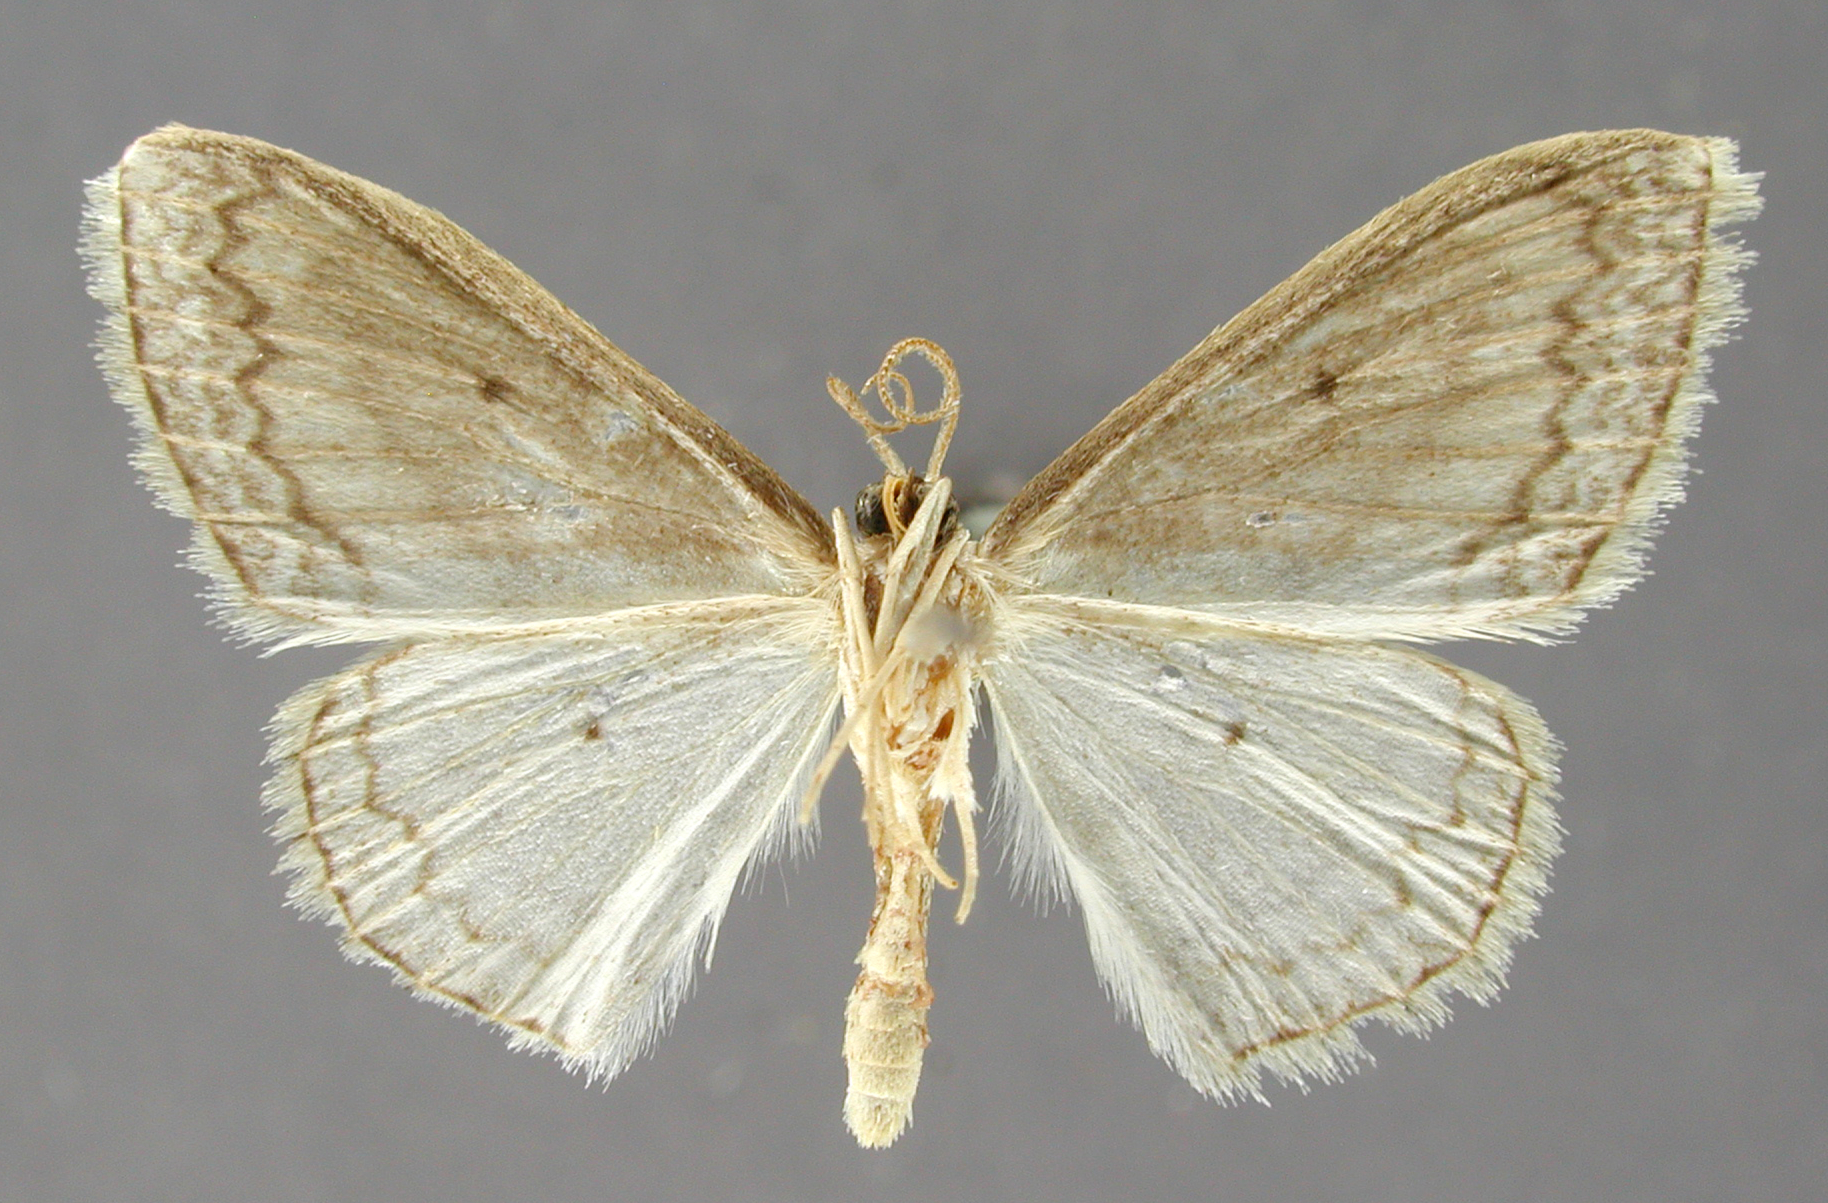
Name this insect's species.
Craspedia nacida
